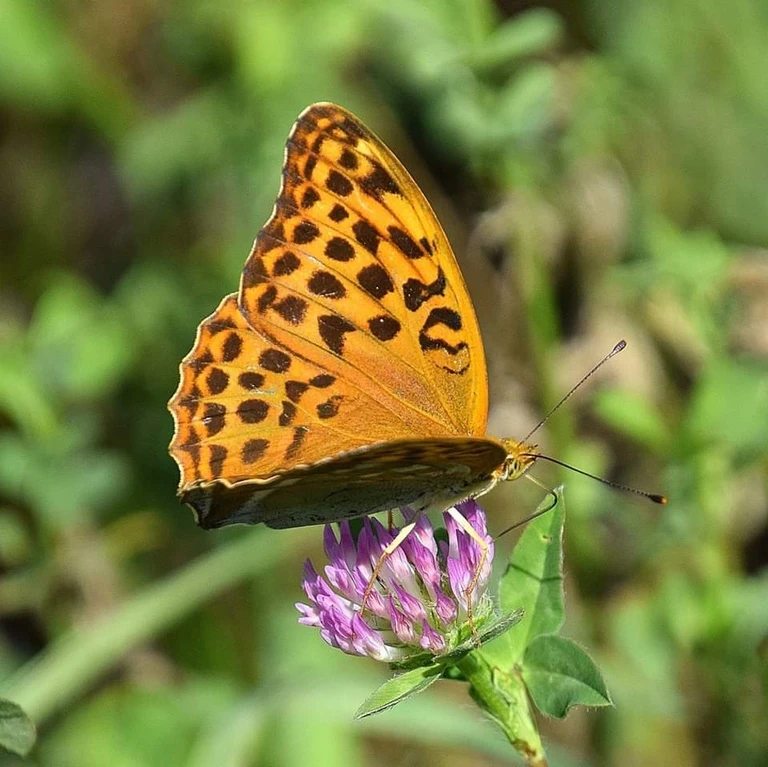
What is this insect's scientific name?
Argynnis paphia
